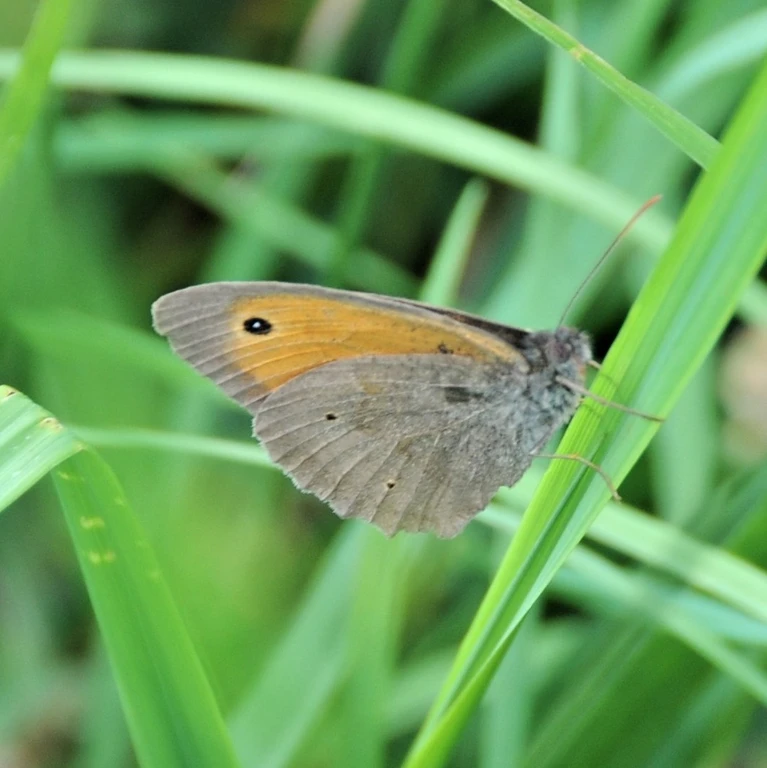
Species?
Maniola jurtina
